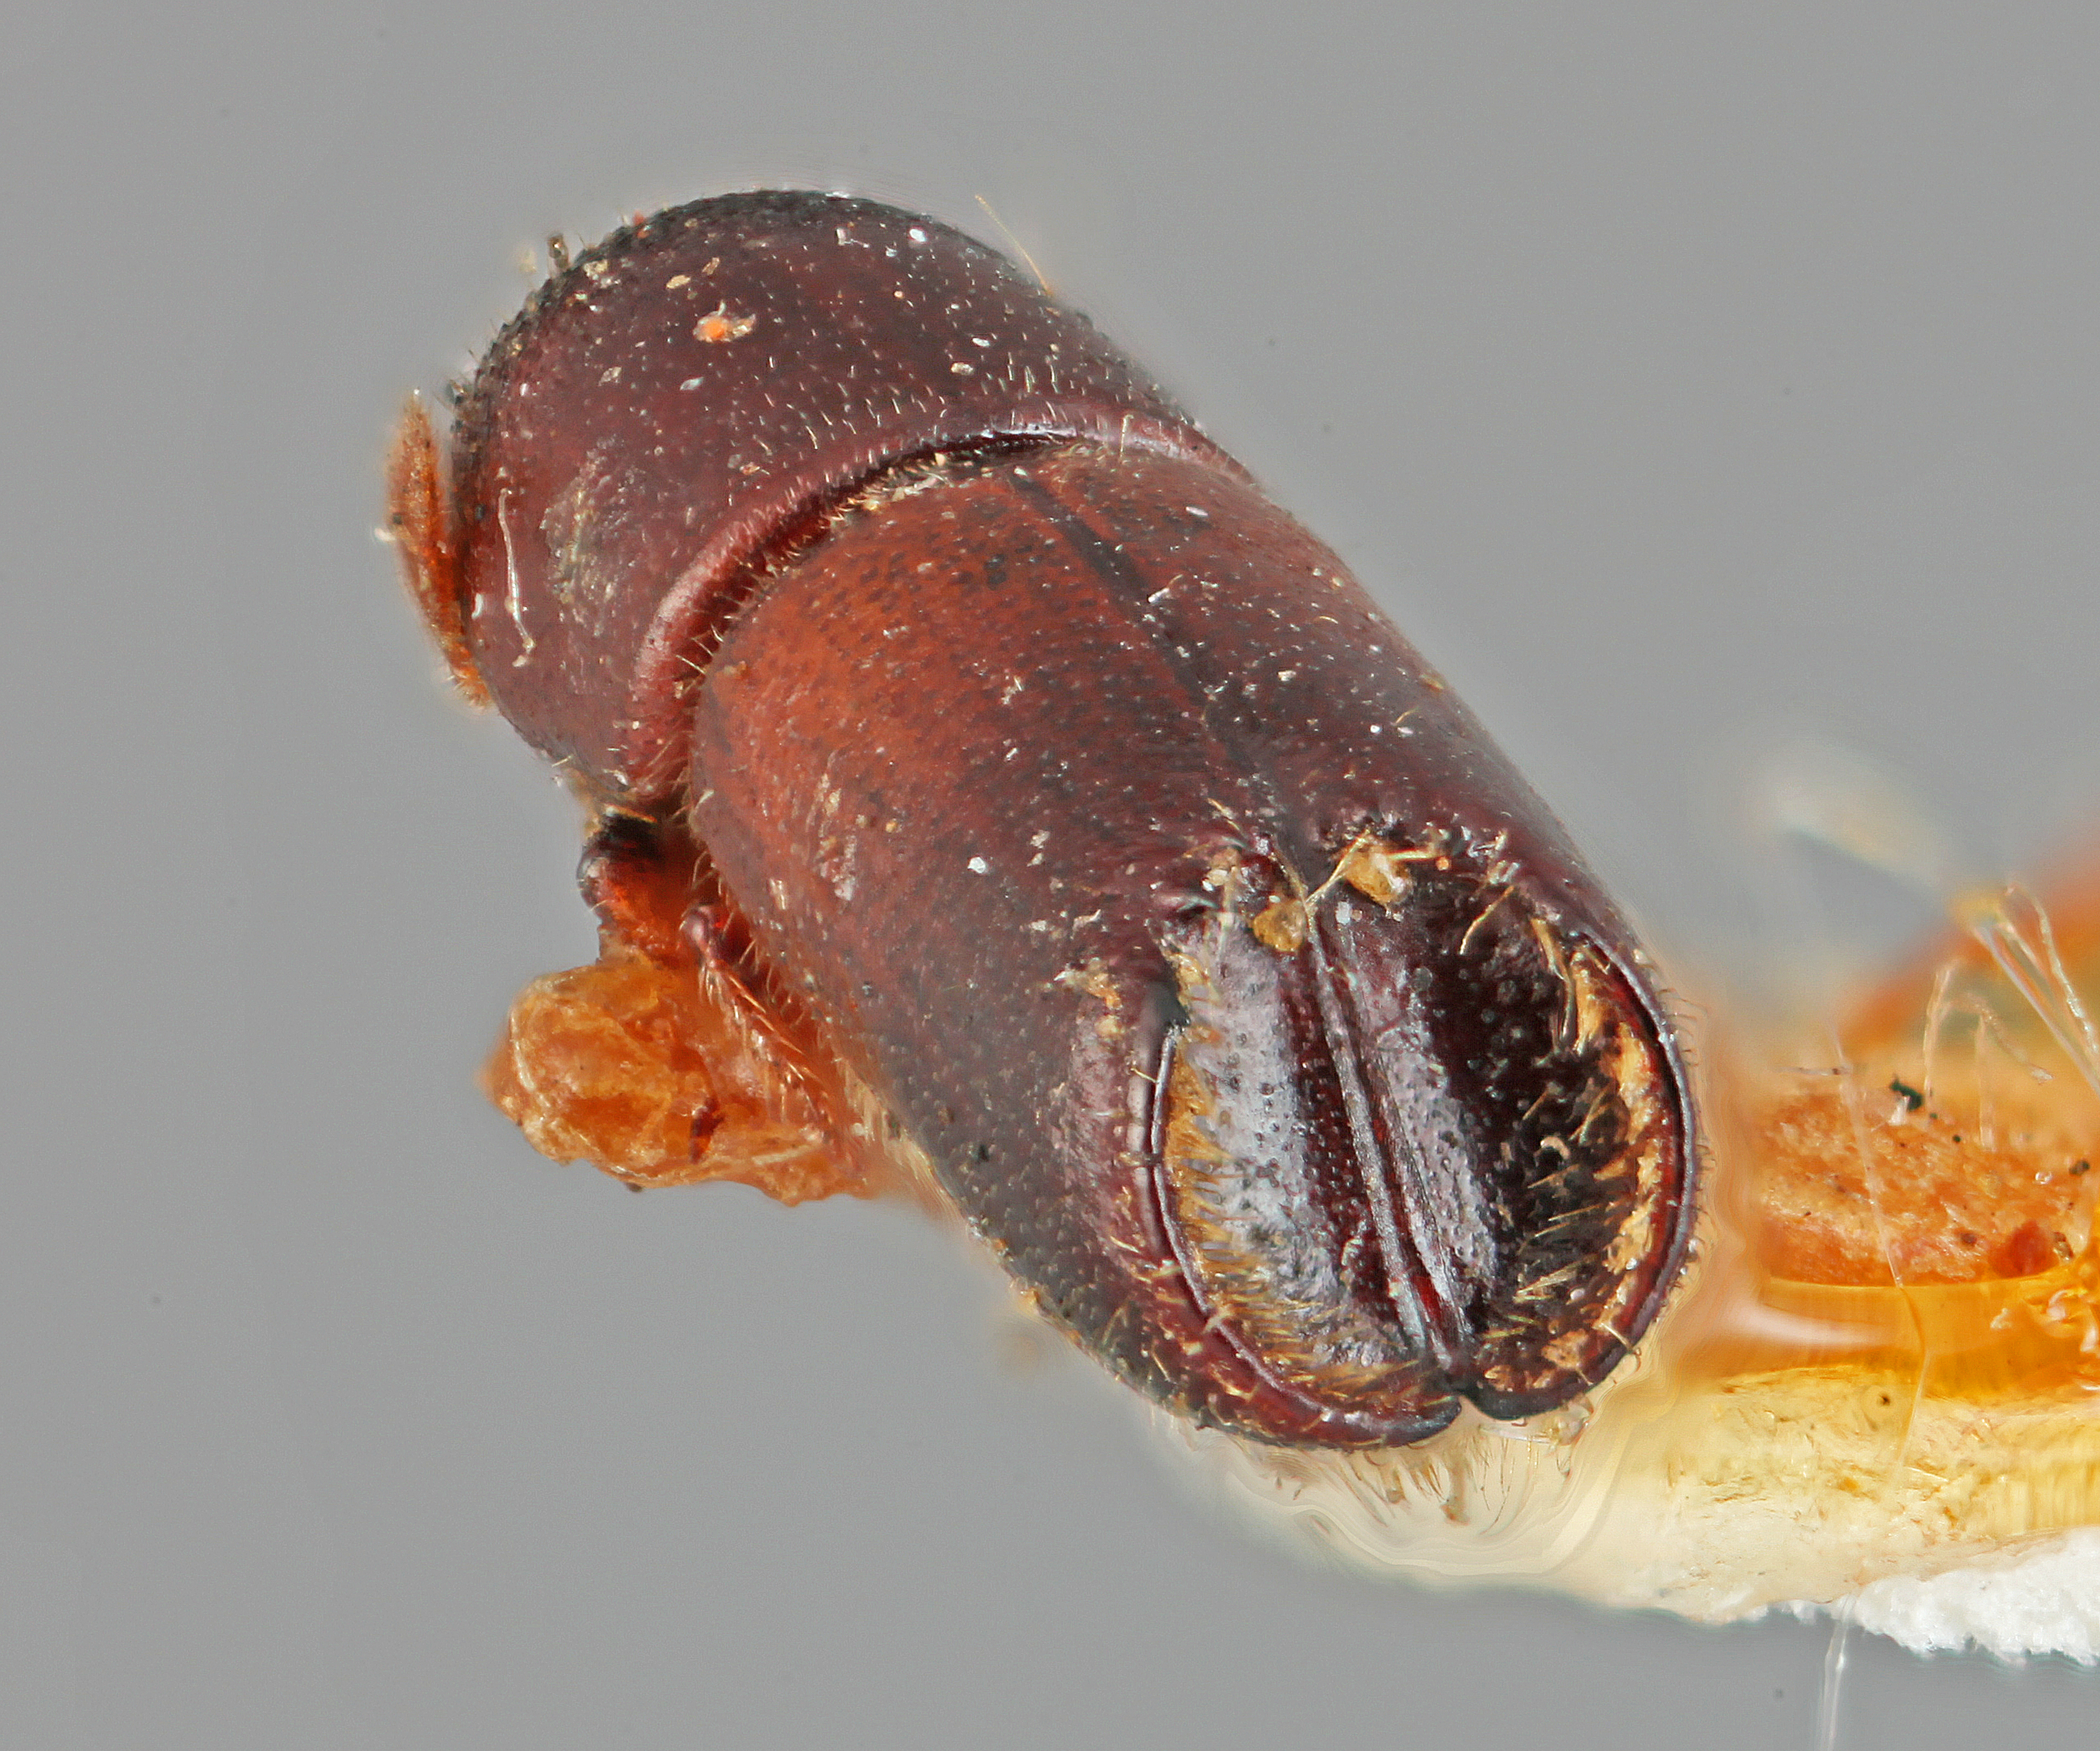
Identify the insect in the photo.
Monarthrum huachucae
